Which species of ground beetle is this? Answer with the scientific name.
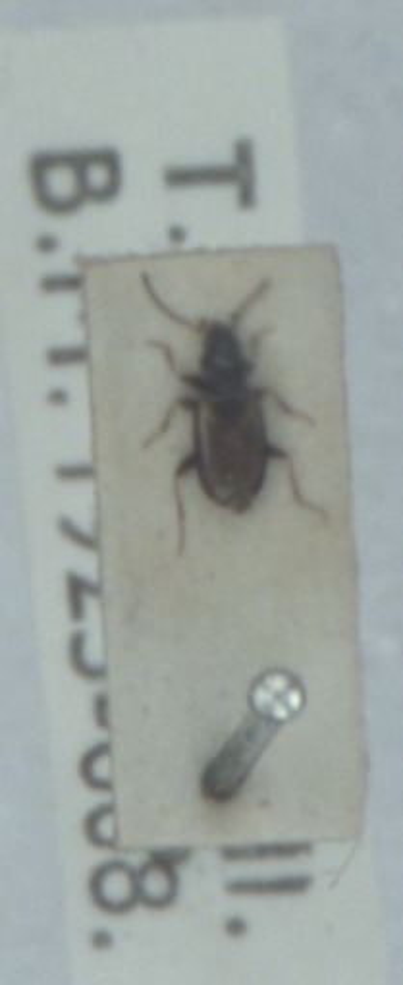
Tachys scutellaris
